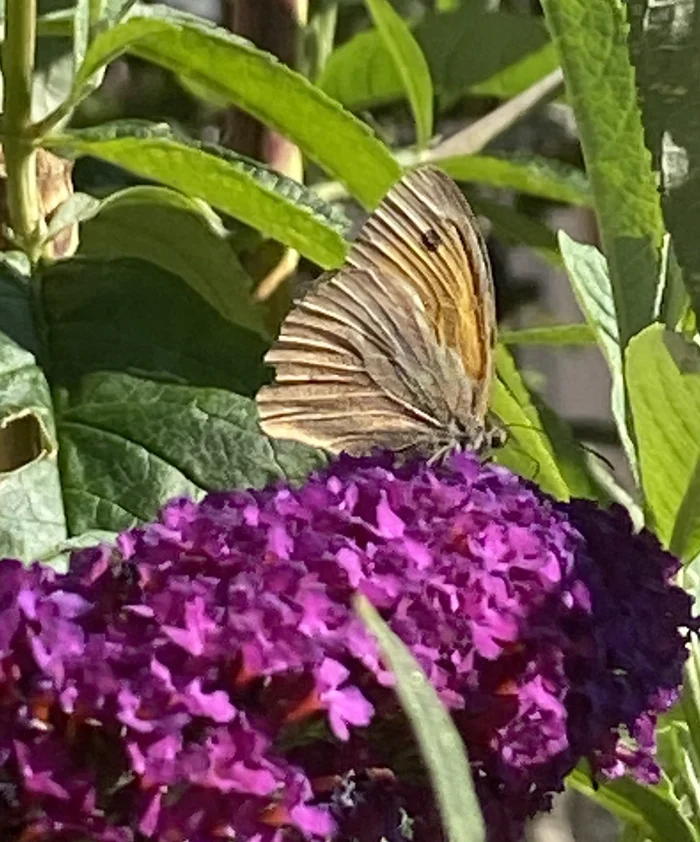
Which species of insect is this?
Maniola jurtina
